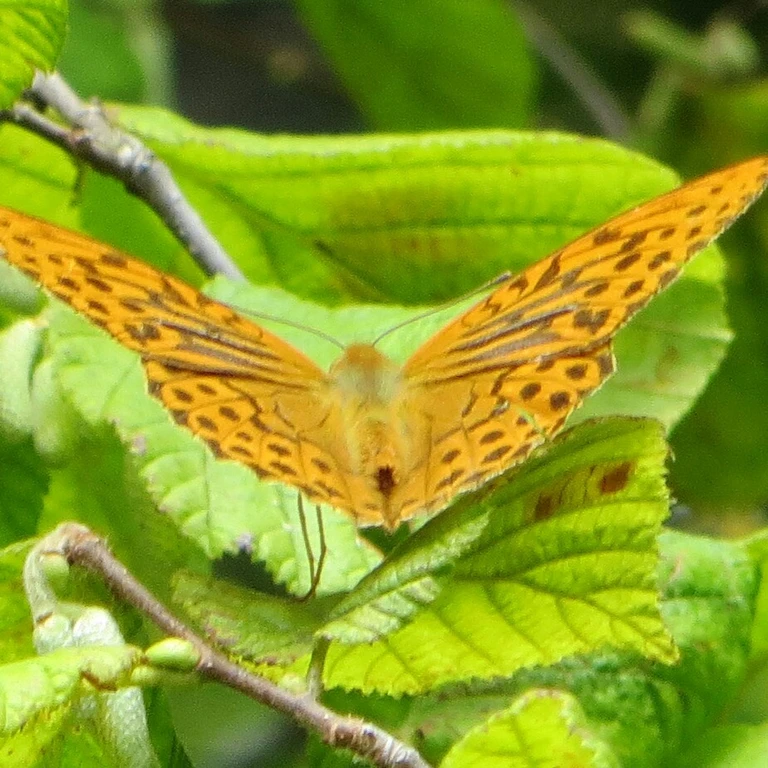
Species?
Argynnis paphia
